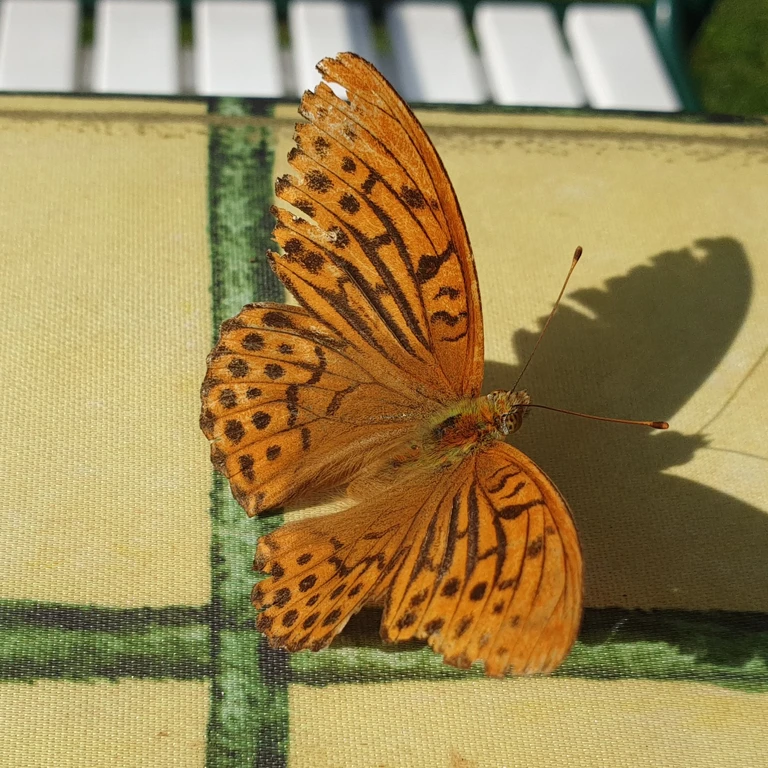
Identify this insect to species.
Argynnis paphia
